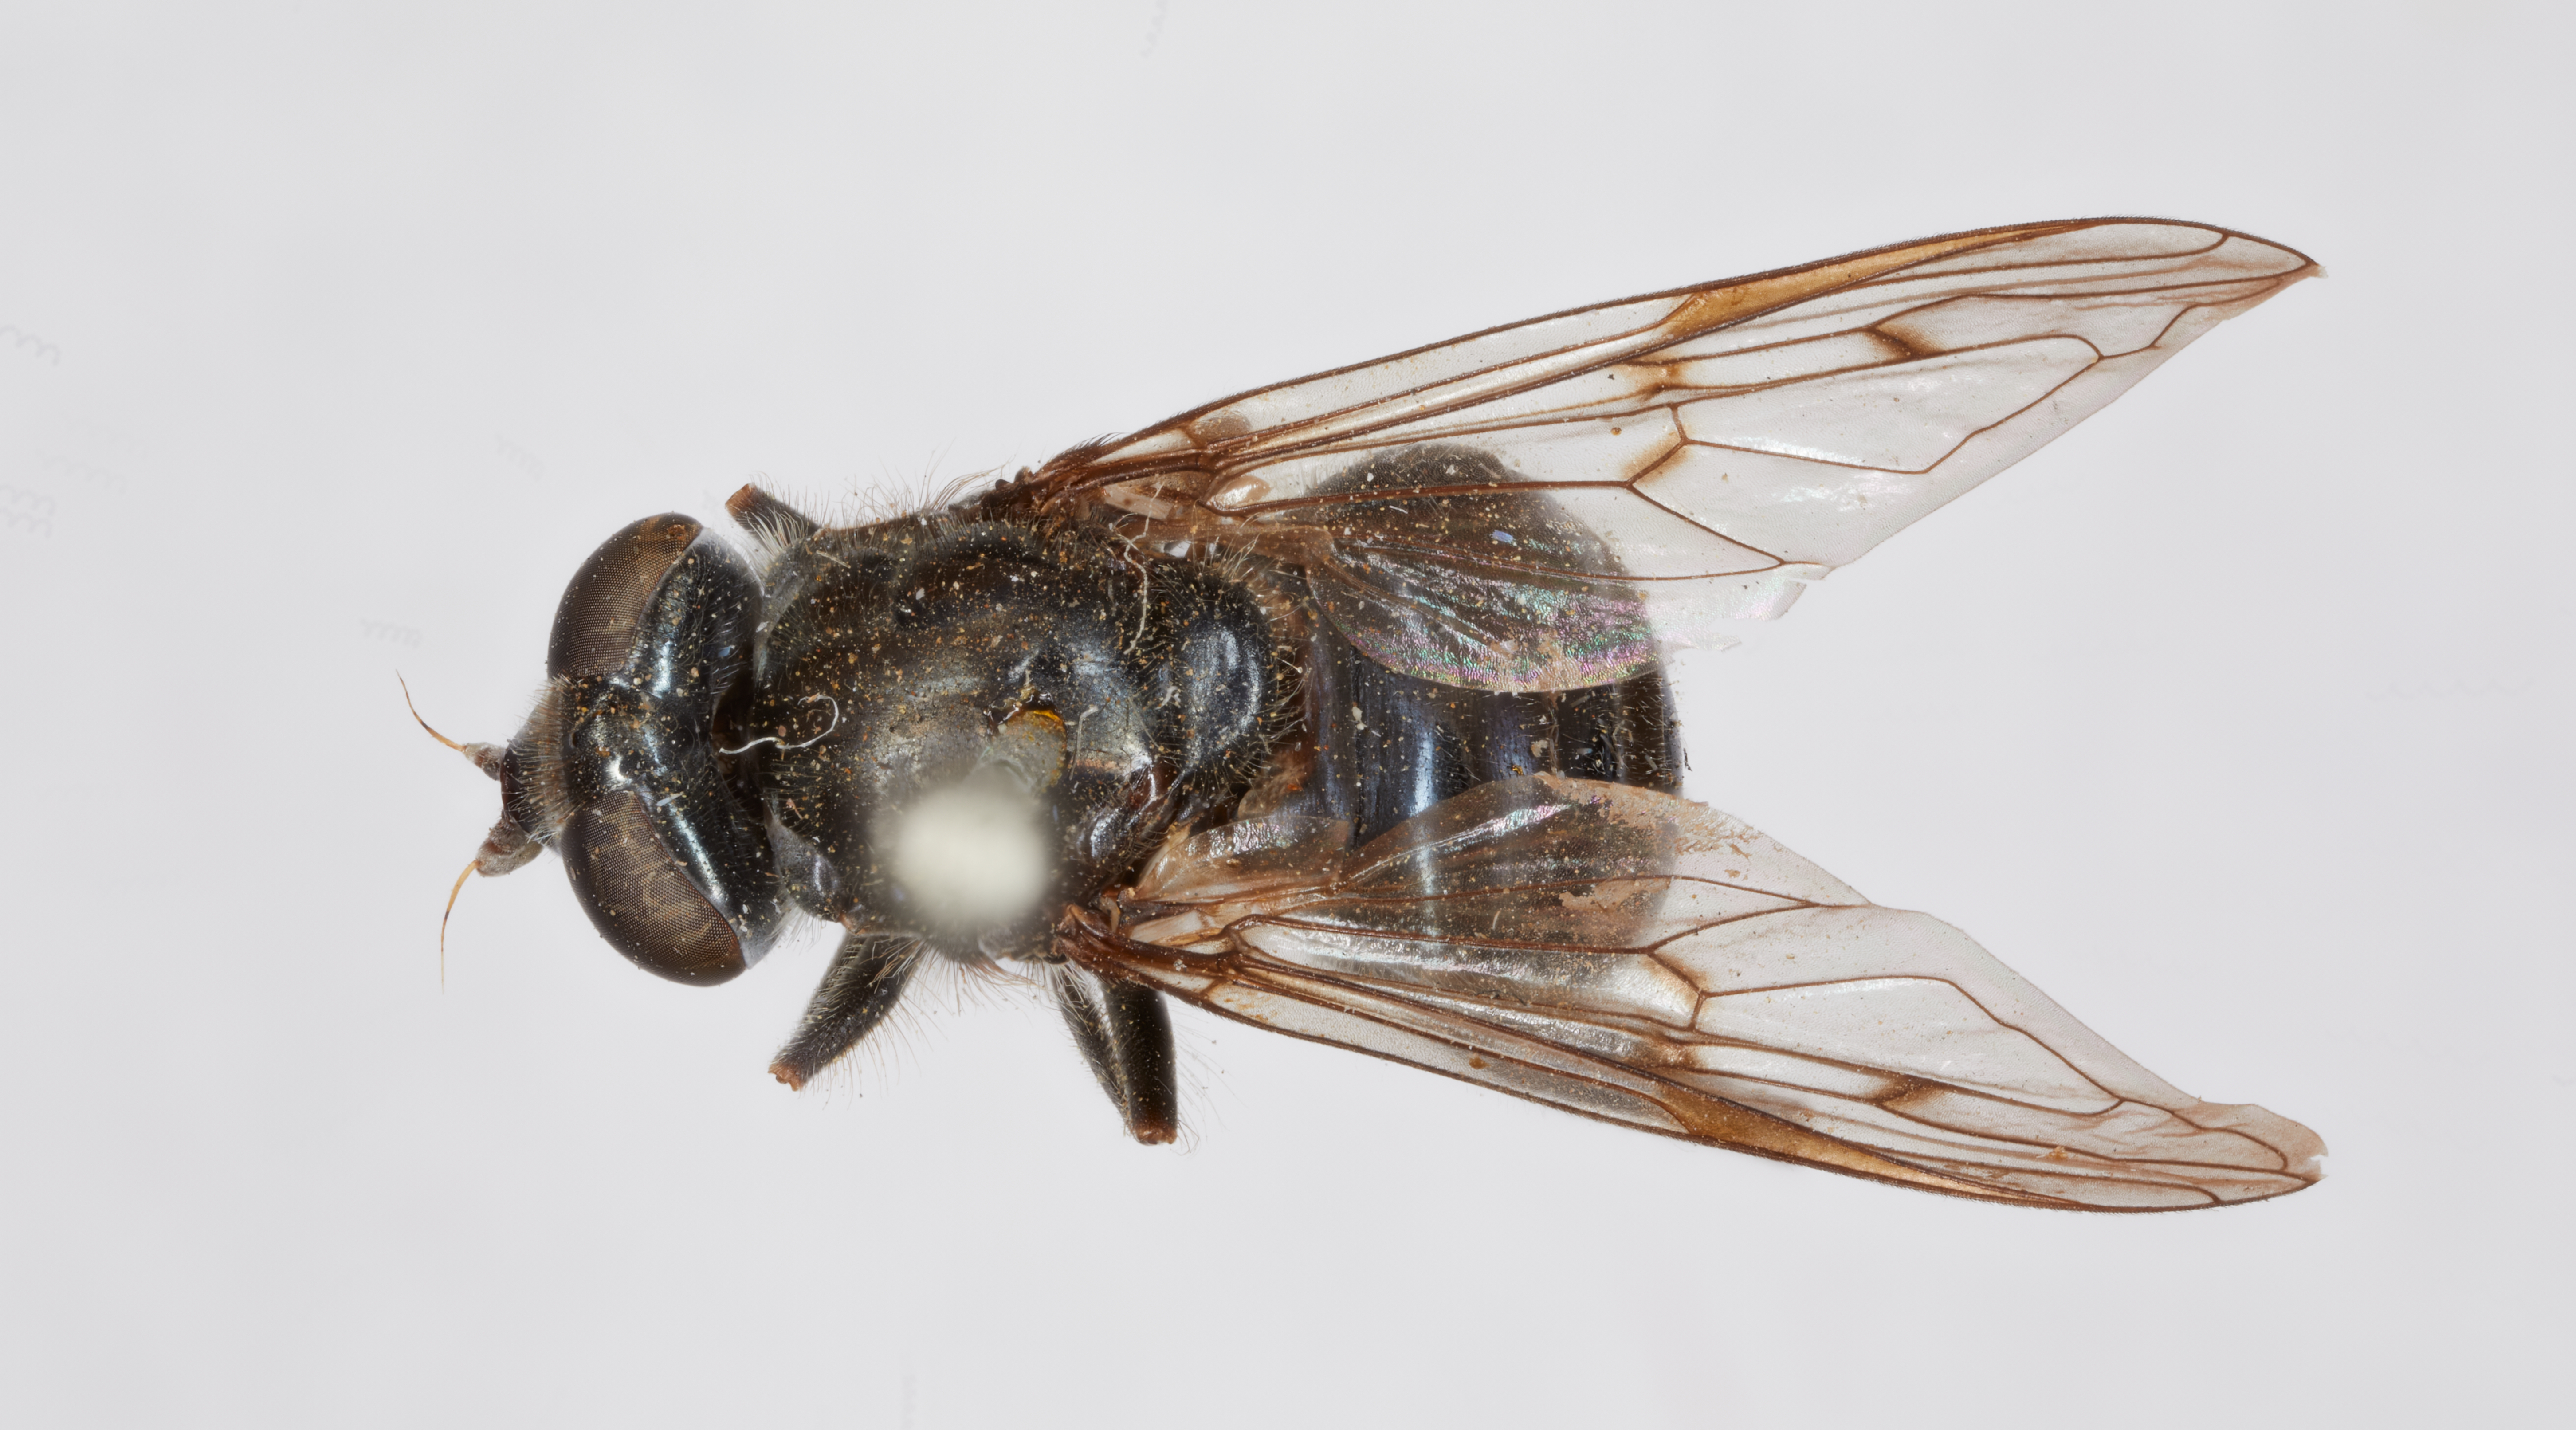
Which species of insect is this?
Xylota rileyi
